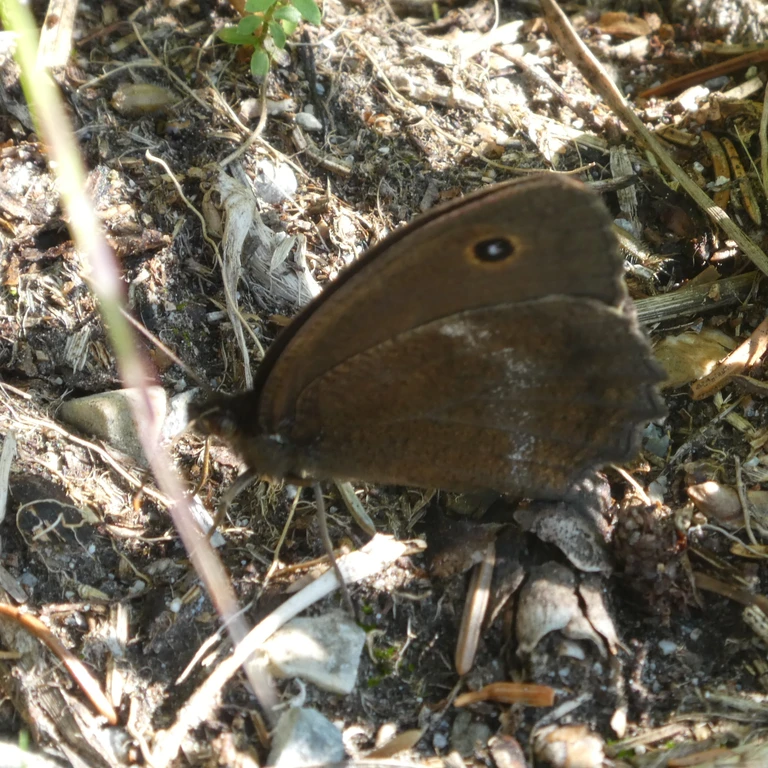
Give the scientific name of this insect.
Minois dryas
